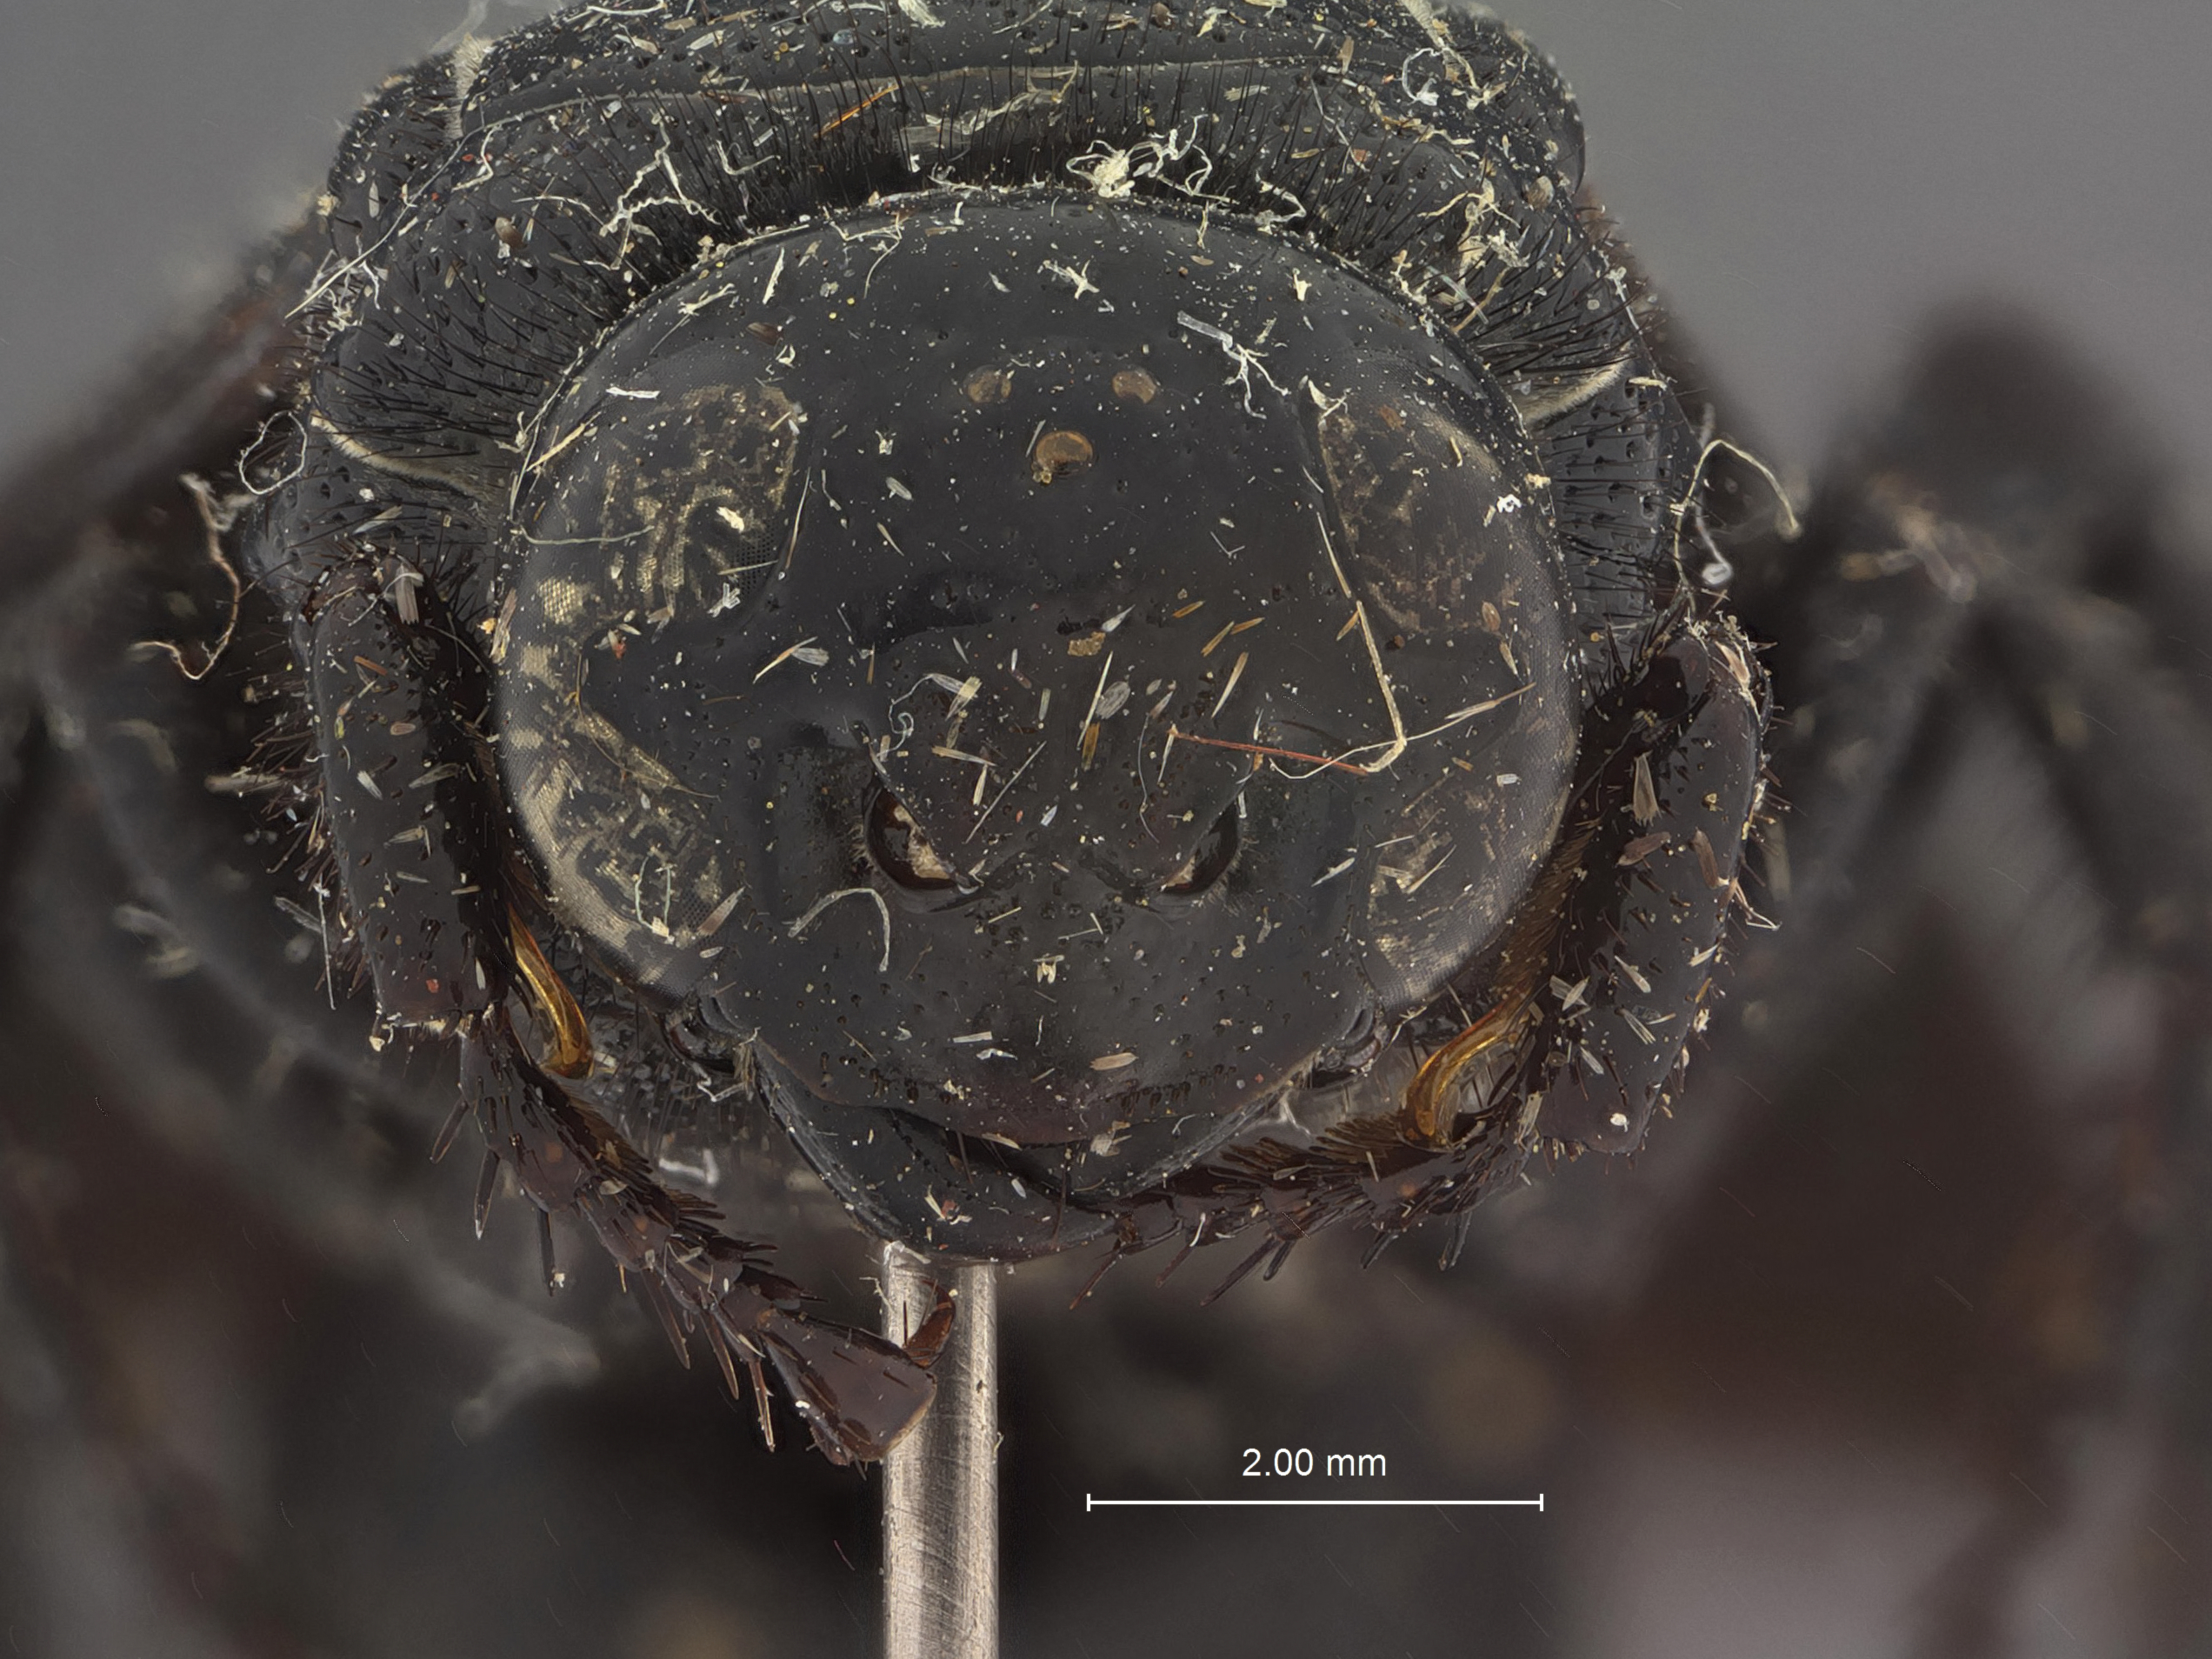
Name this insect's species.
Liacos erythrosoma
